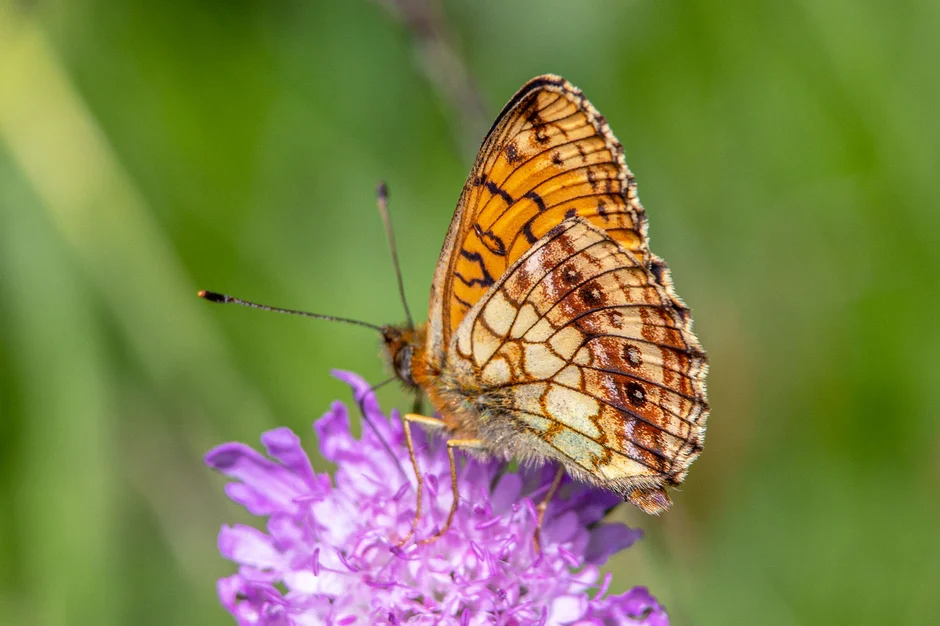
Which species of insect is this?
Brenthis ino
